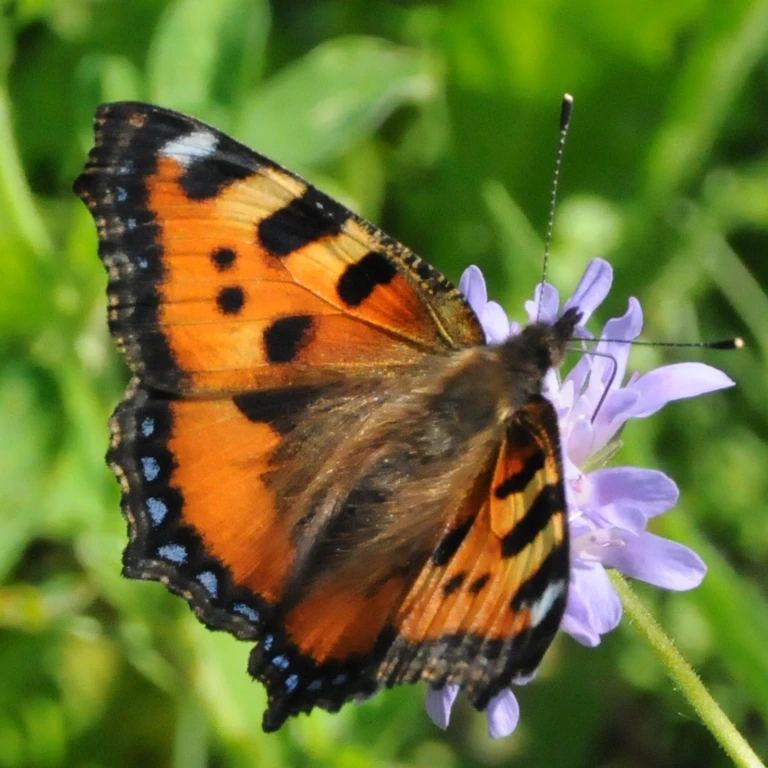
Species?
Aglais urticae
